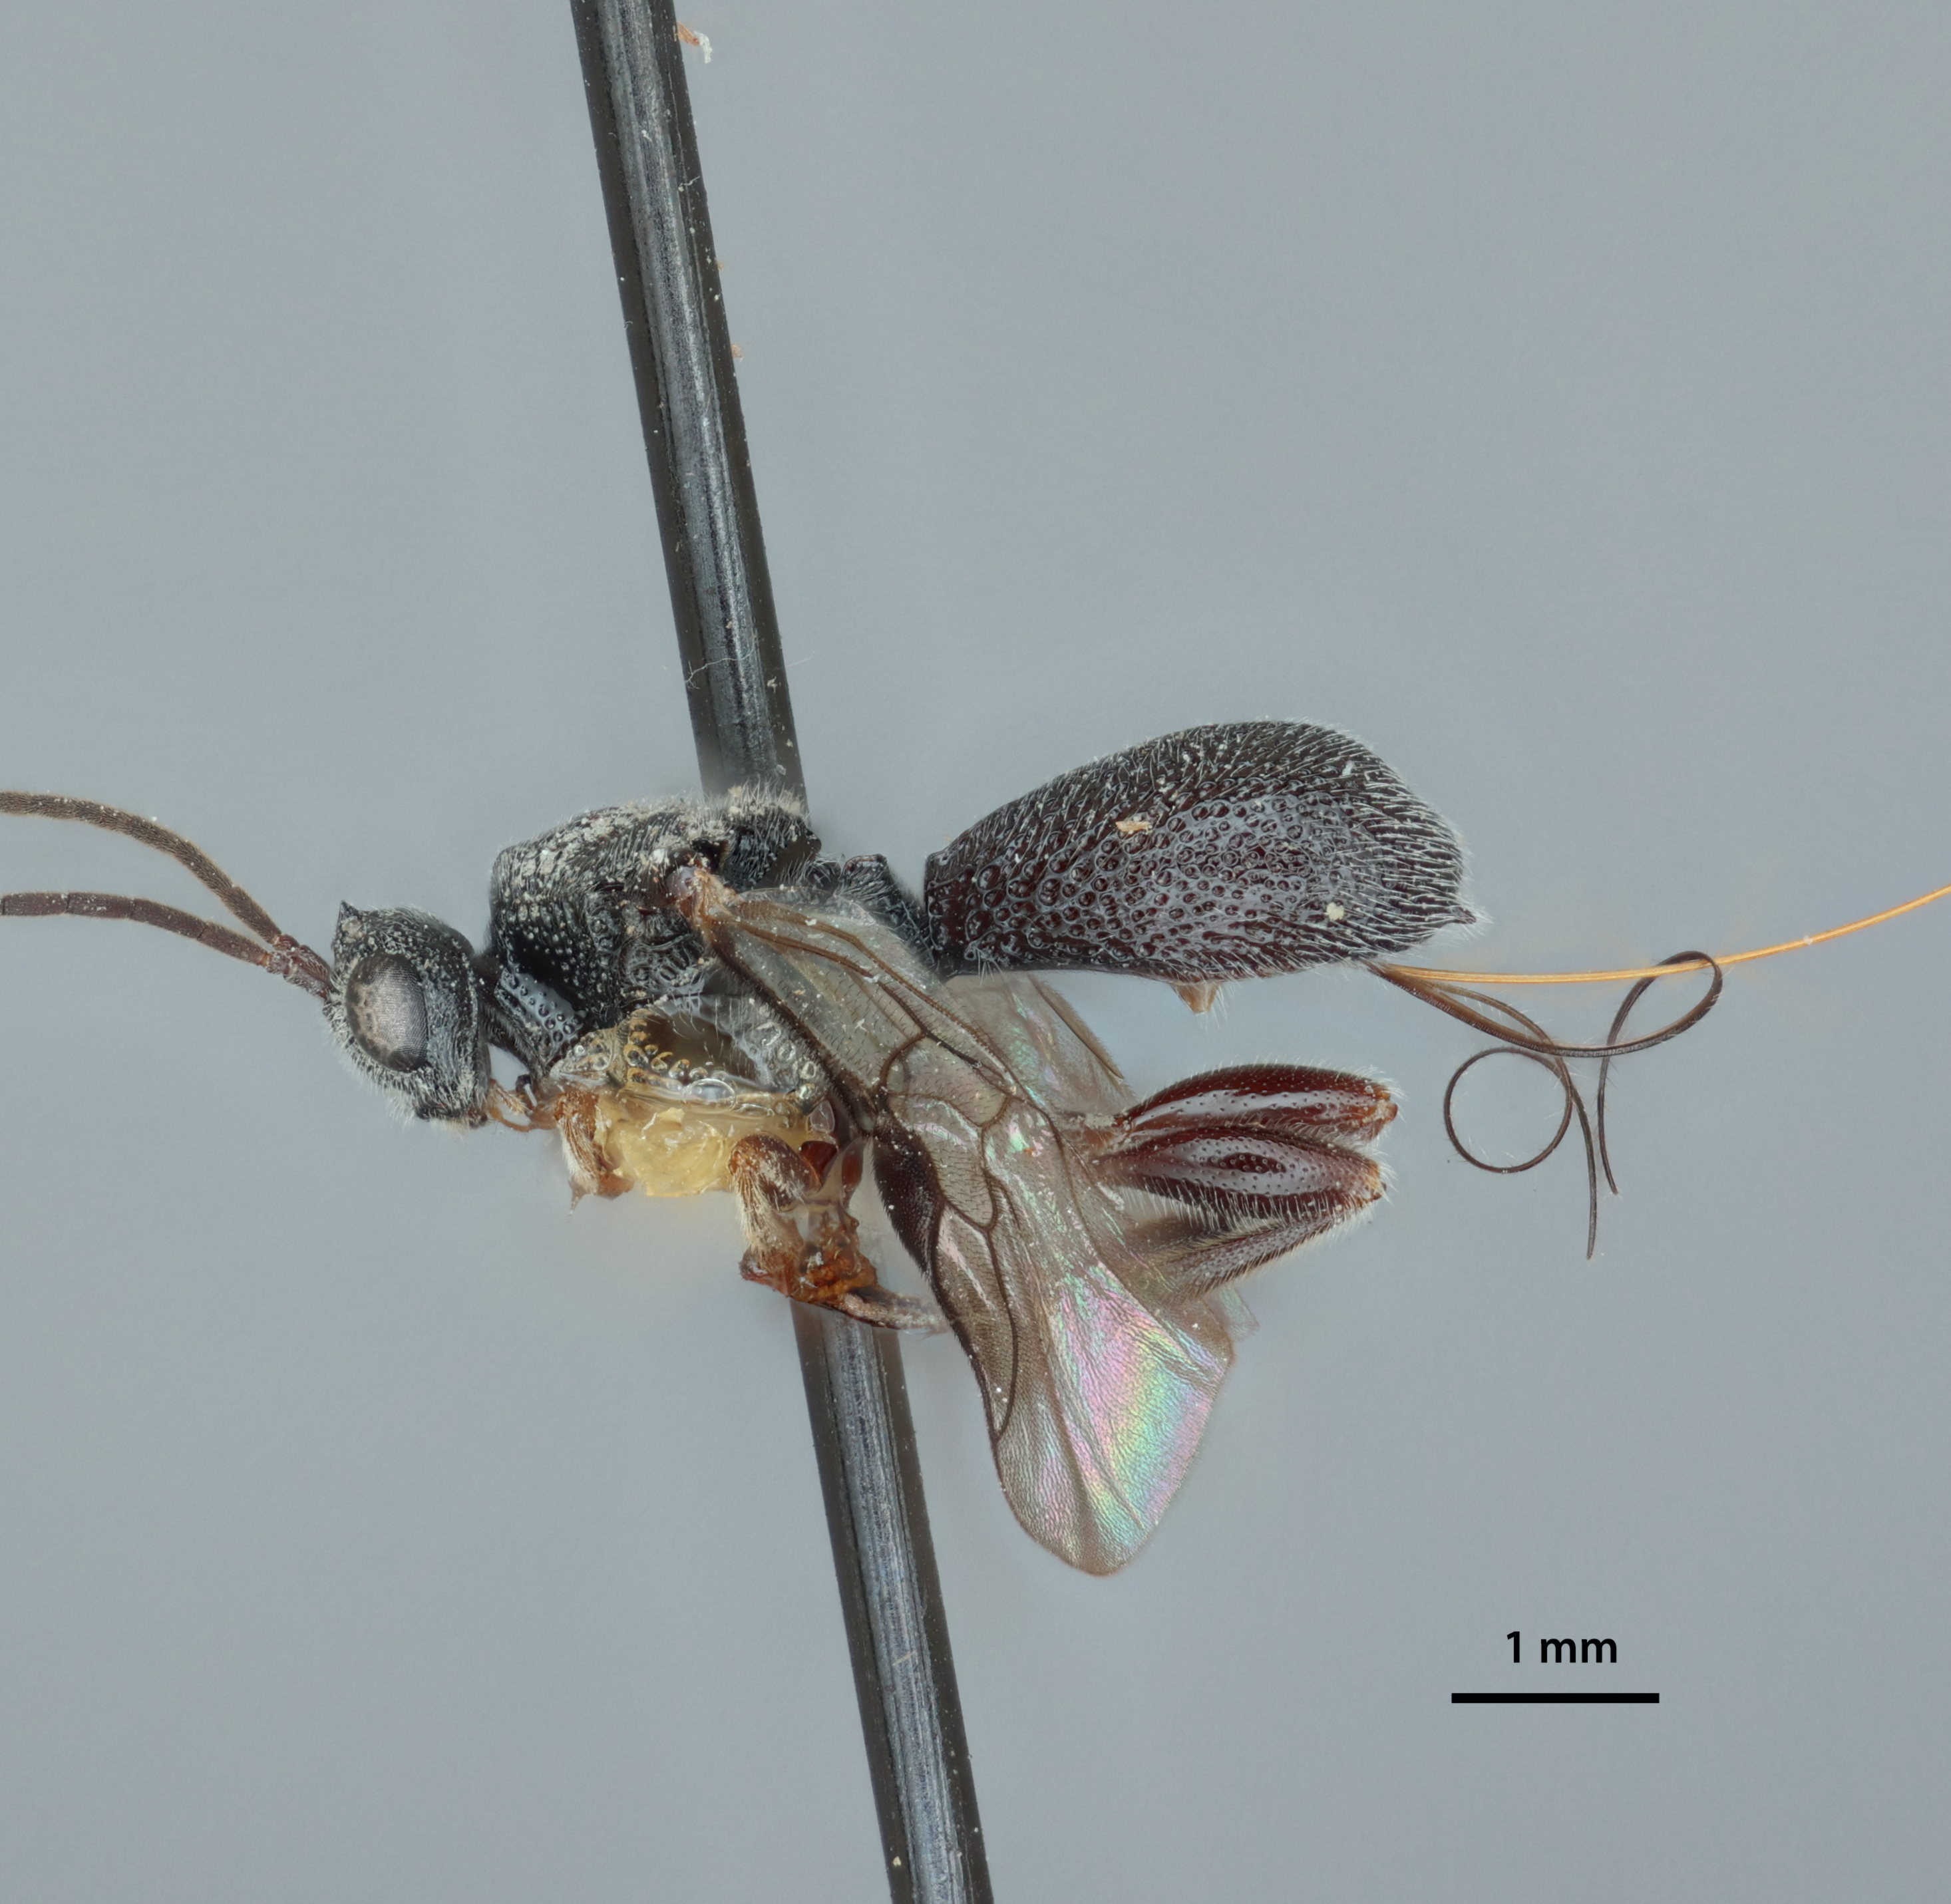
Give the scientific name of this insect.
Urosigalphus hondurensis
